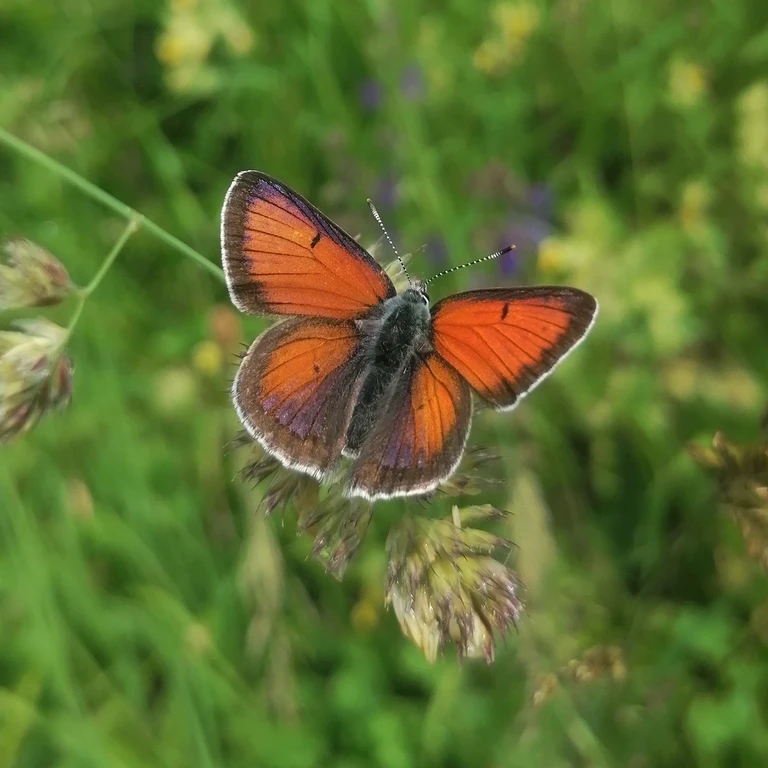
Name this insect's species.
Lycaena hippothoe (also Palaeochrysophanus hippothoe)
